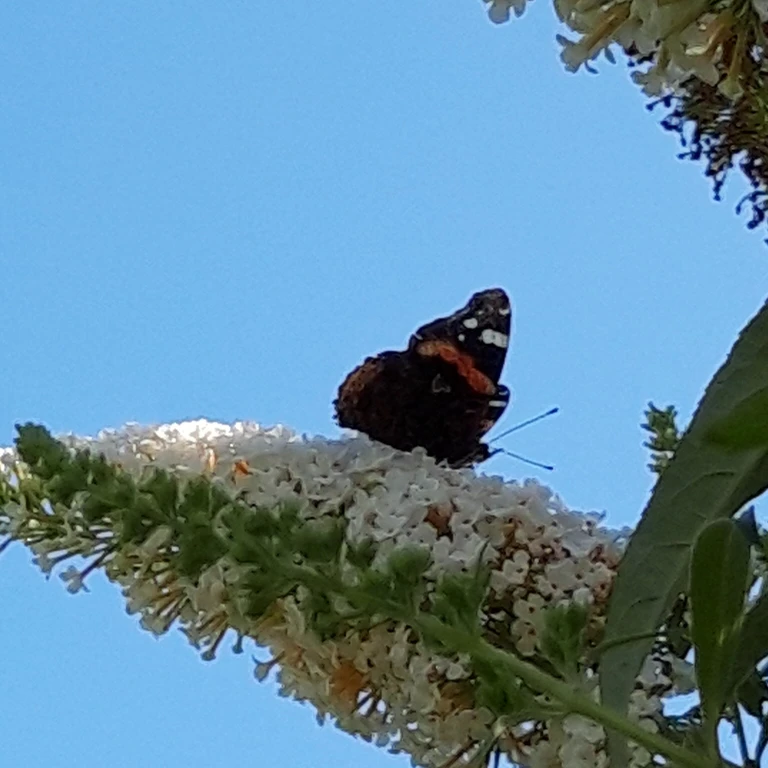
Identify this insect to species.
Vanessa atalanta
